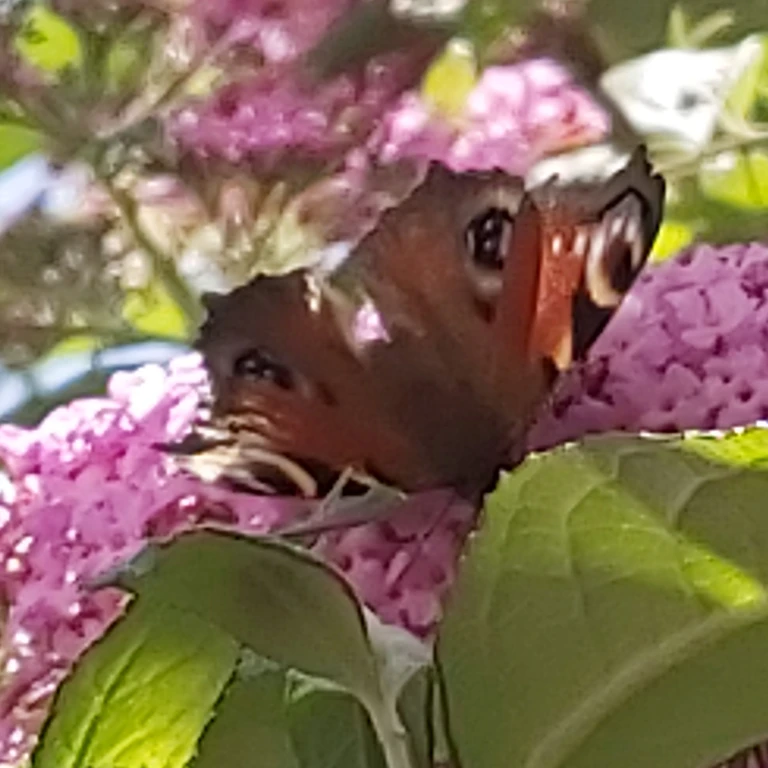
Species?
Aglais io
